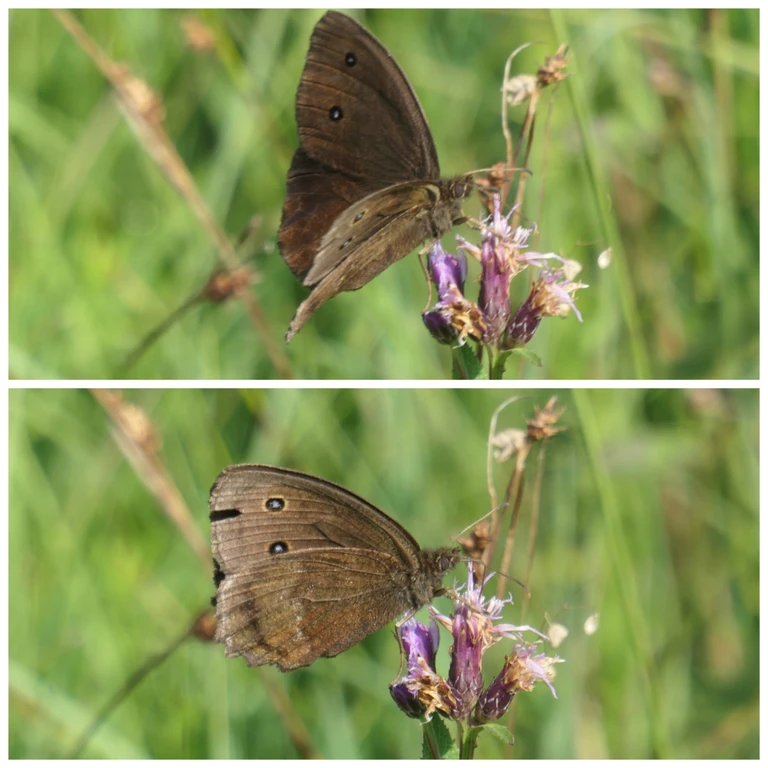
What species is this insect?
Minois dryas
